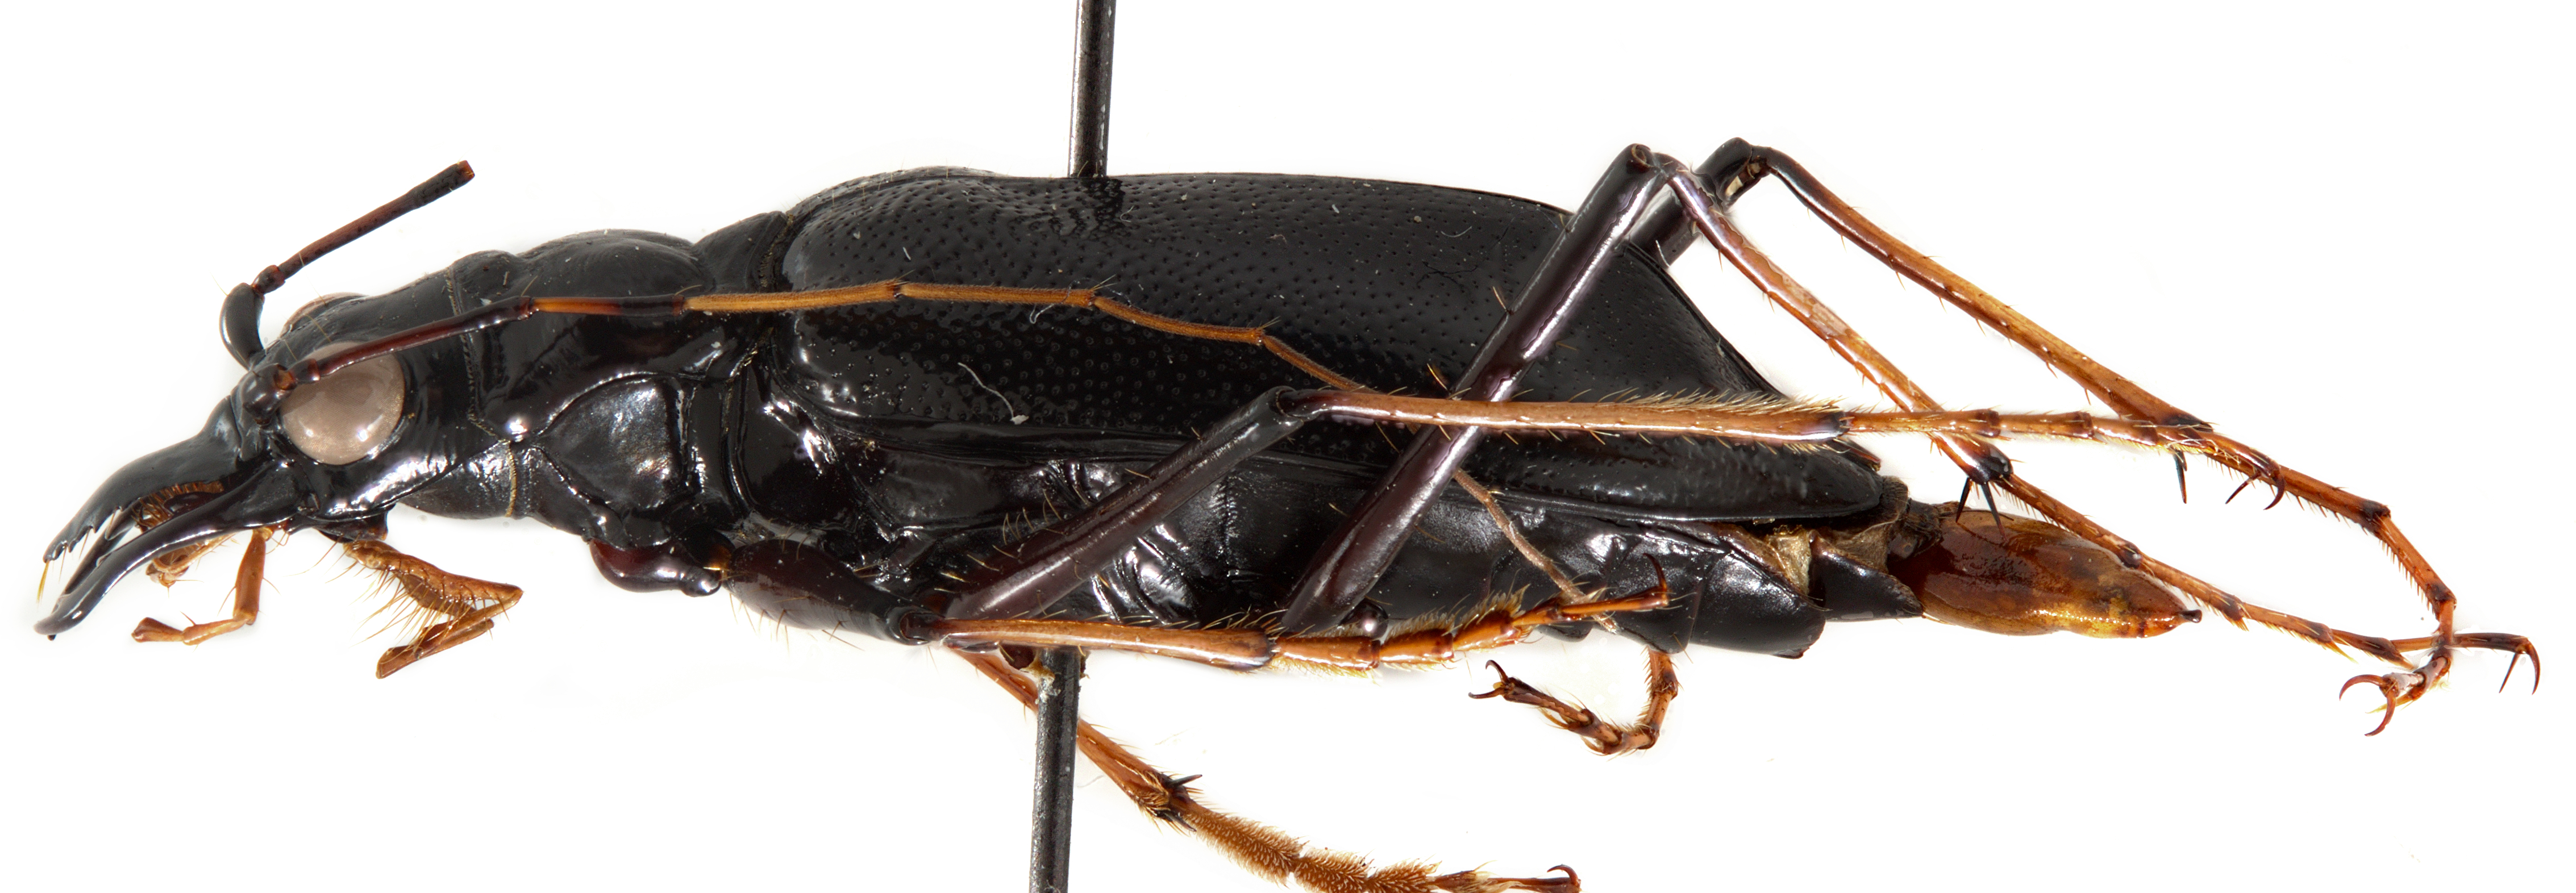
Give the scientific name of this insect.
Oxycheila affinis
